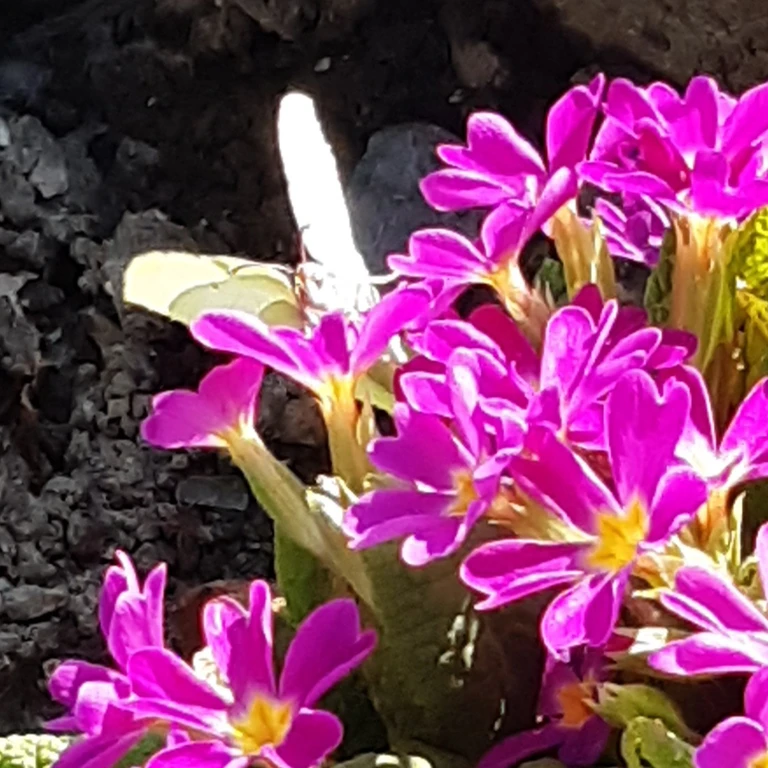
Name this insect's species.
Gonepteryx rhamni
